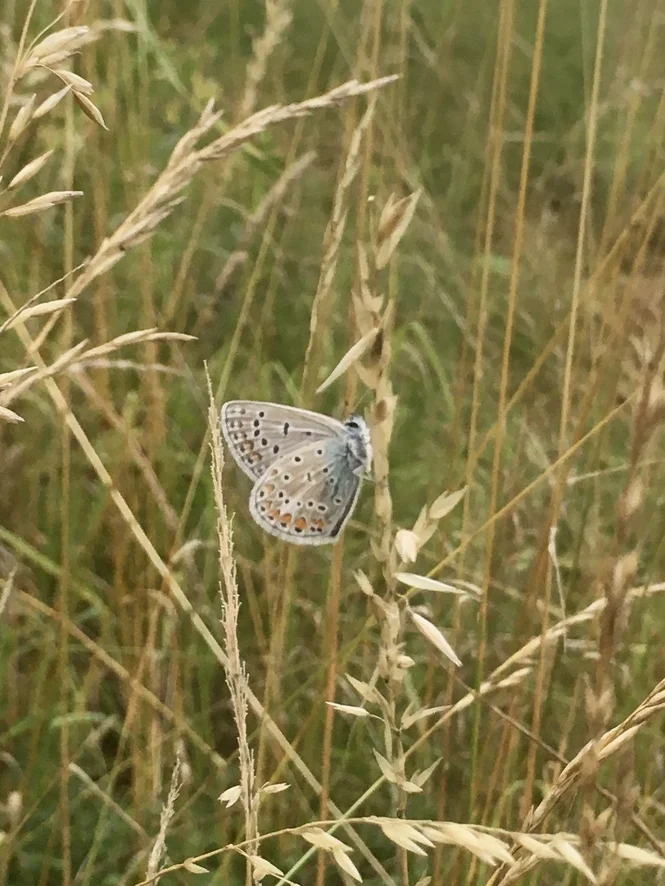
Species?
Polyommatus icarus
